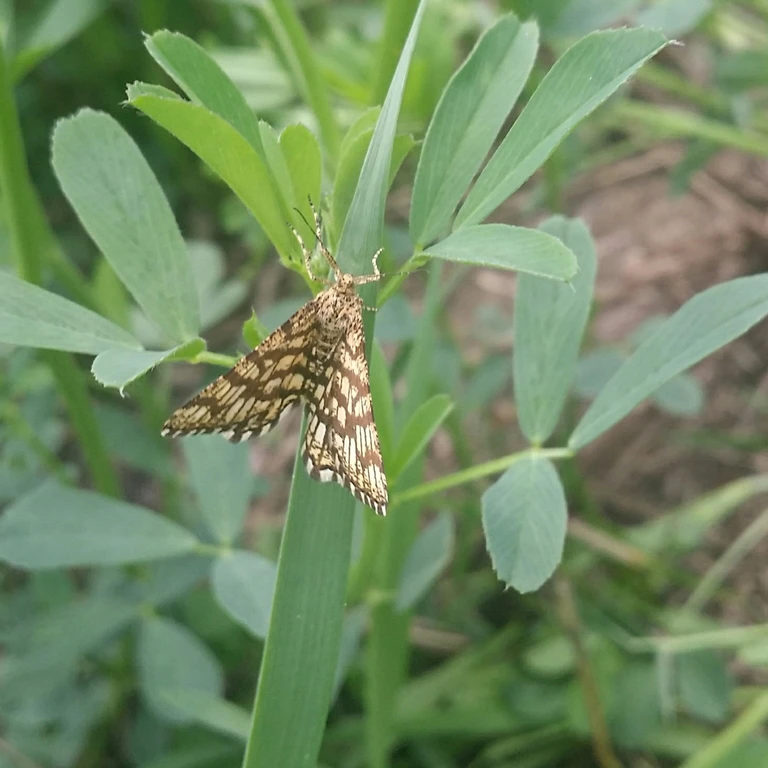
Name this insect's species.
Chiasmia clathrata
